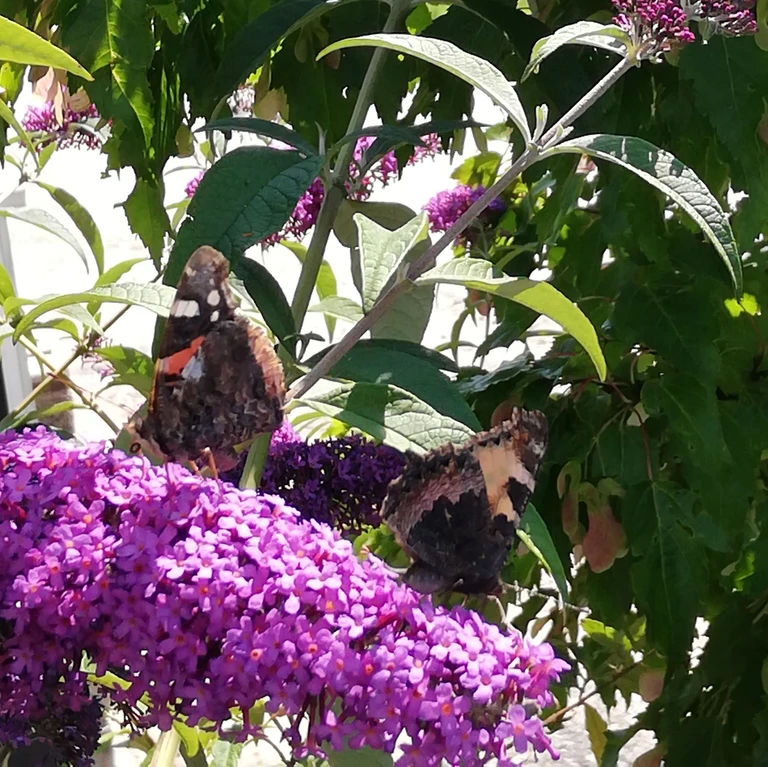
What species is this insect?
Aglais urticae
